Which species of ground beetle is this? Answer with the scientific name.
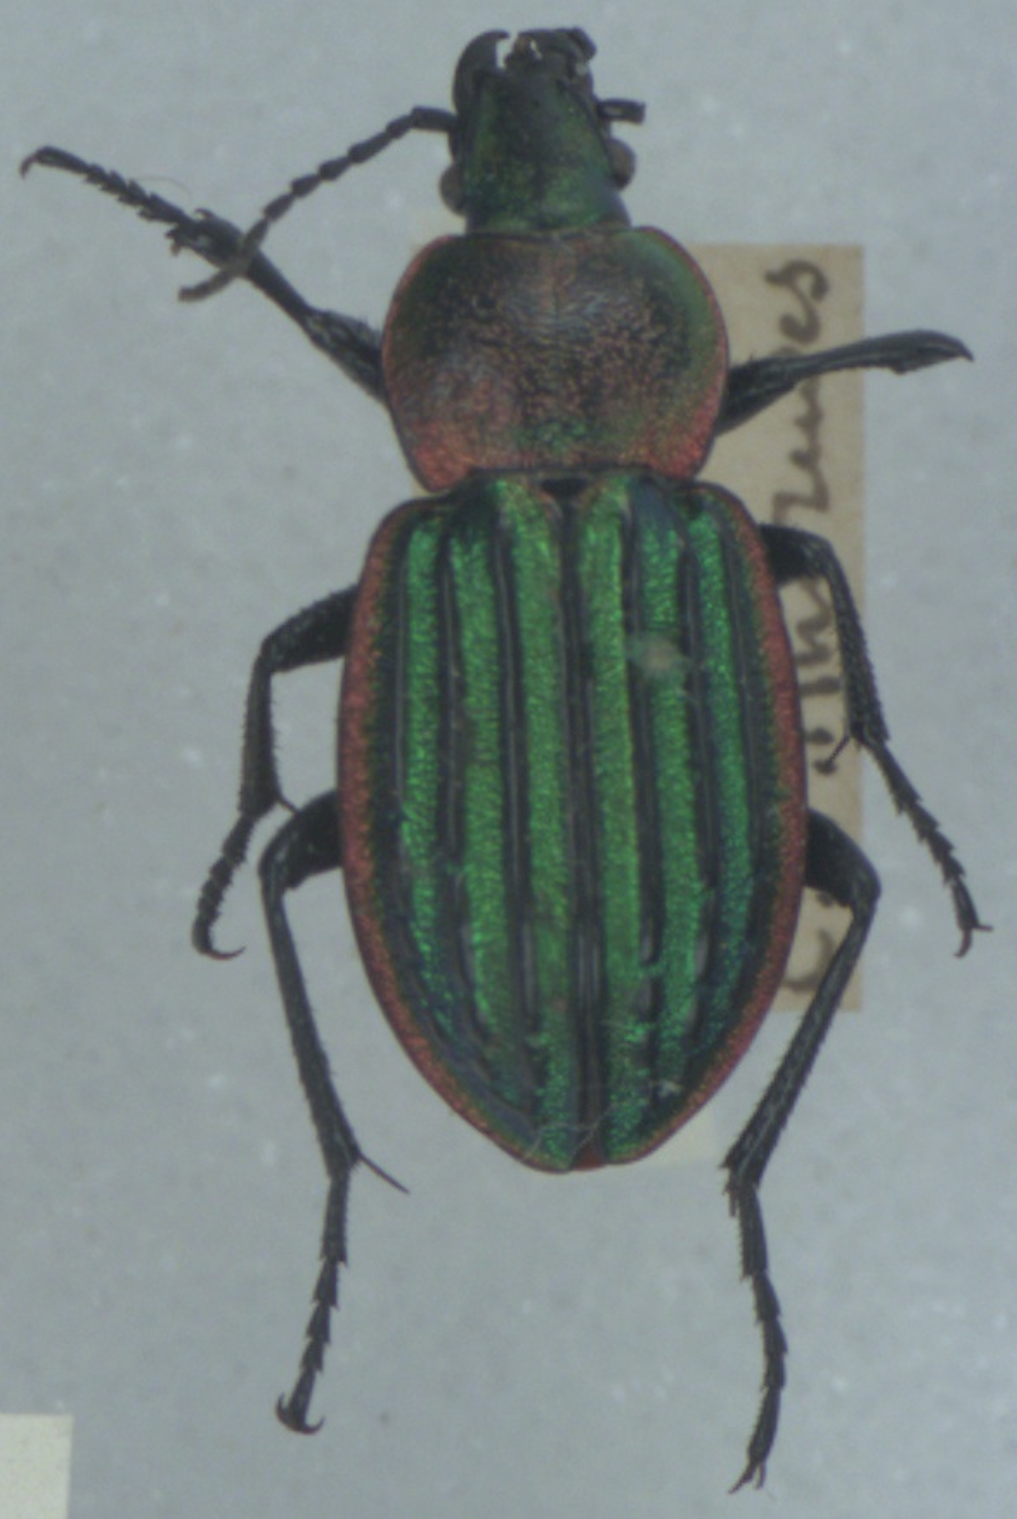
Carabus nitens
